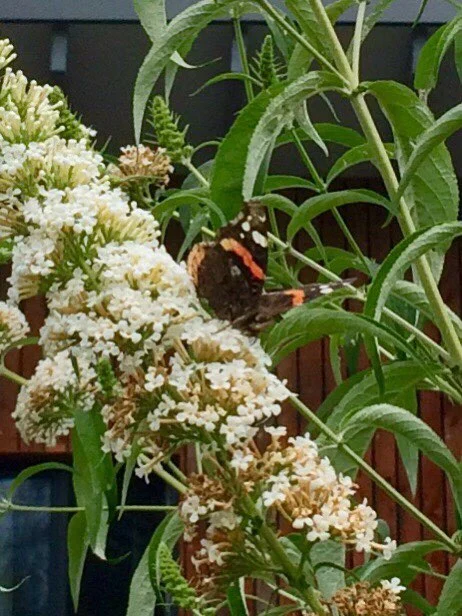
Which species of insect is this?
Vanessa atalanta
